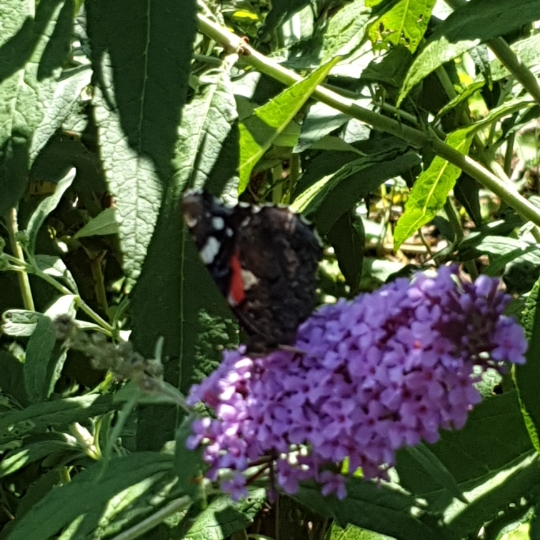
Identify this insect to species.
Vanessa atalanta
